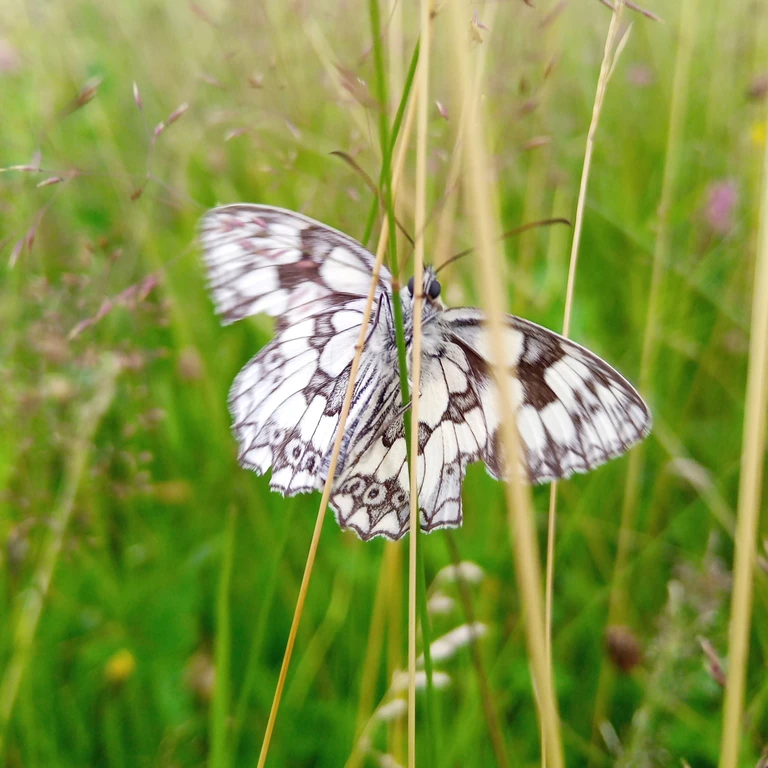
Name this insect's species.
Melanargia galathea
